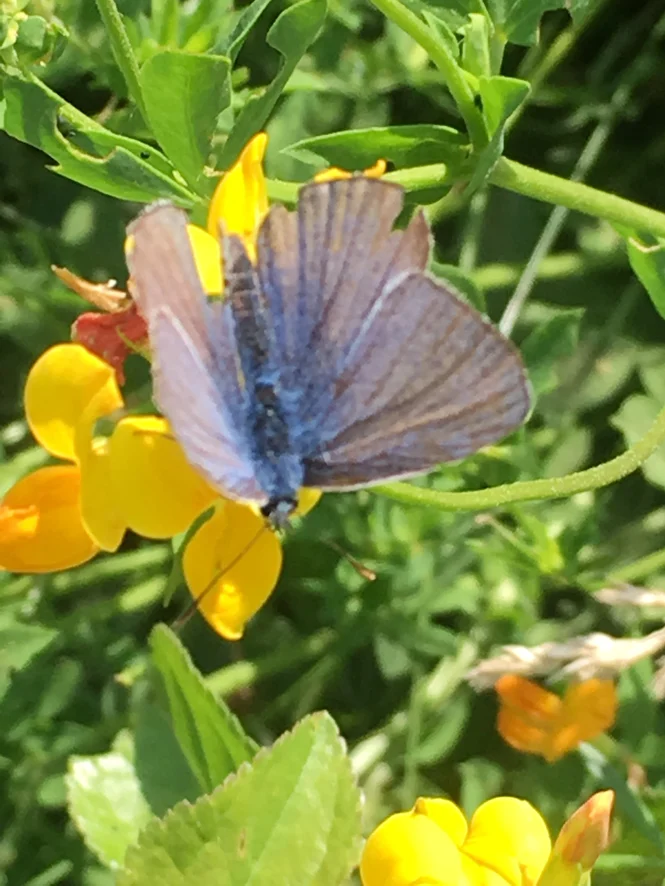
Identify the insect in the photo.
Polyommatus icarus
